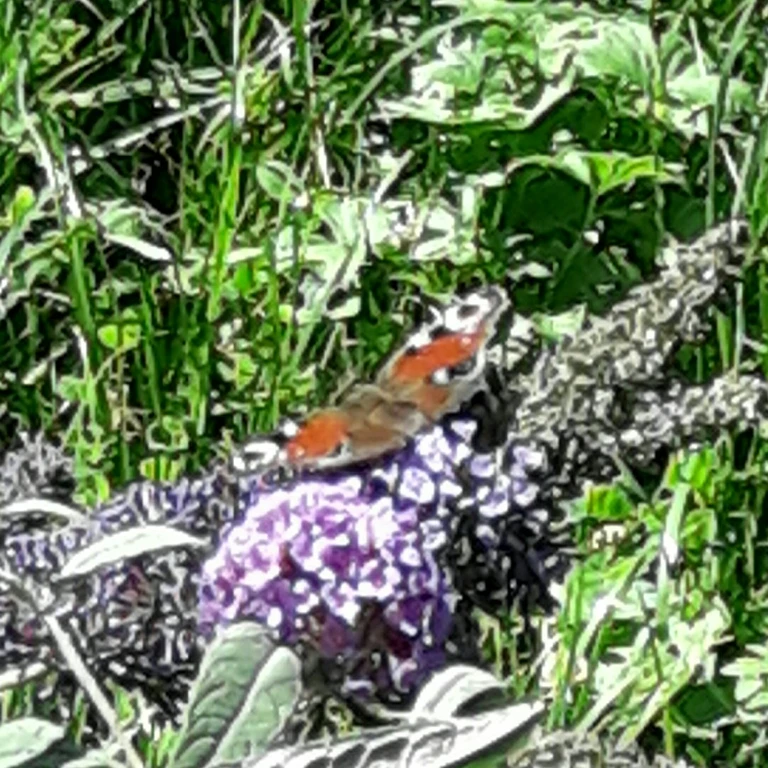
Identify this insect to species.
Aglais io
